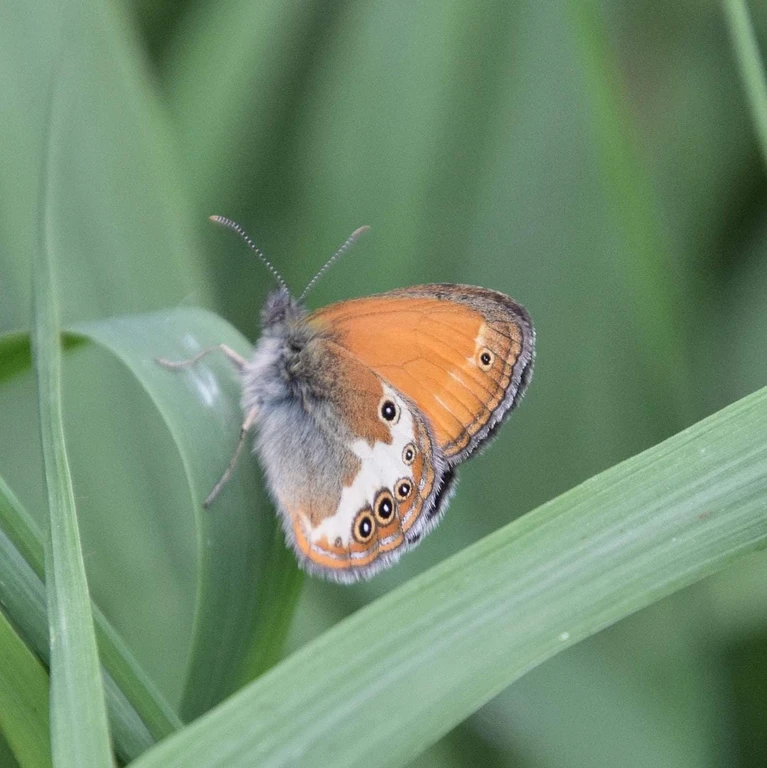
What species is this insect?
Coenonympha arcania
